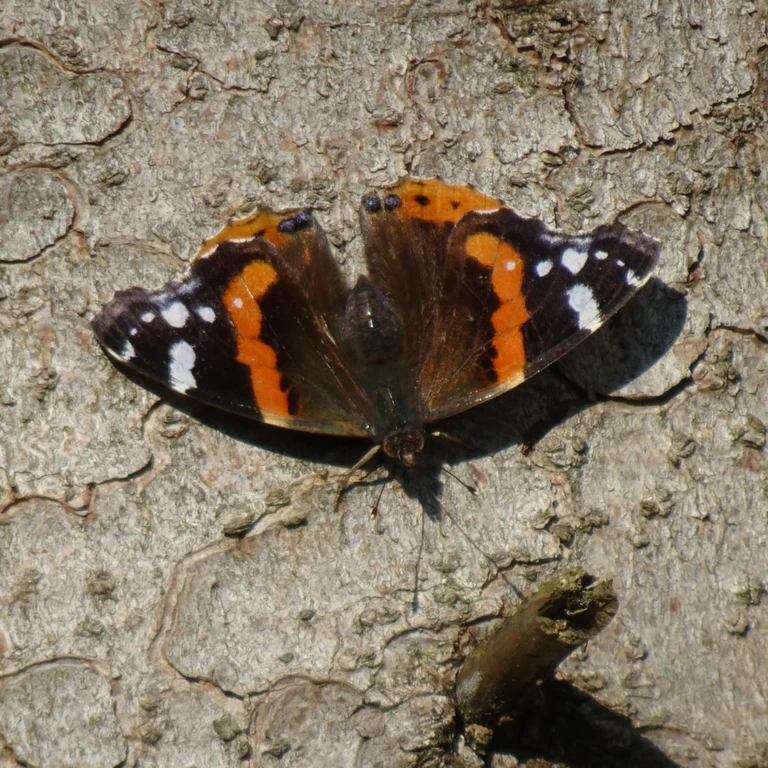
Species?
Vanessa atalanta
